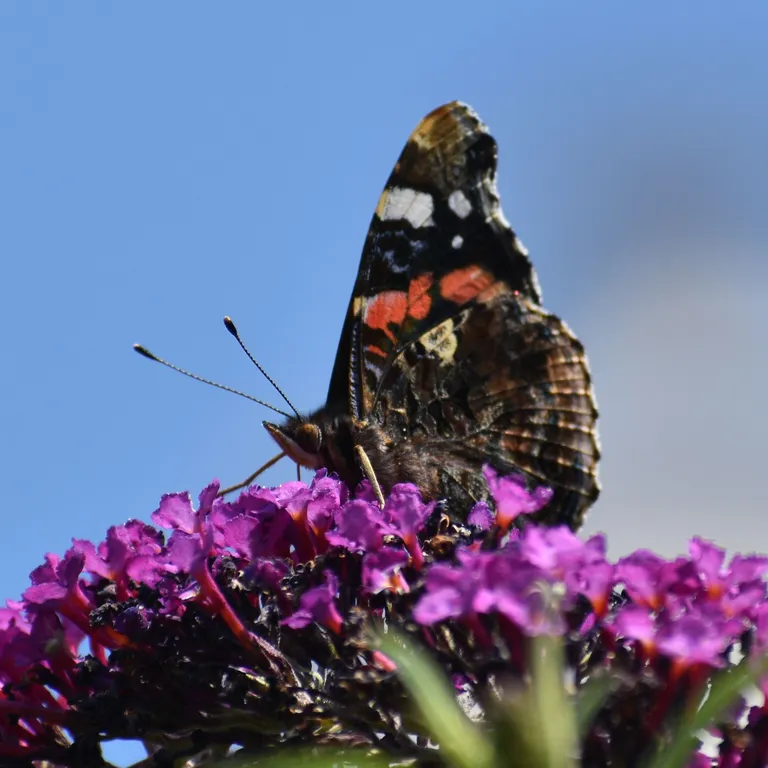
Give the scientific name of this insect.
Vanessa atalanta
